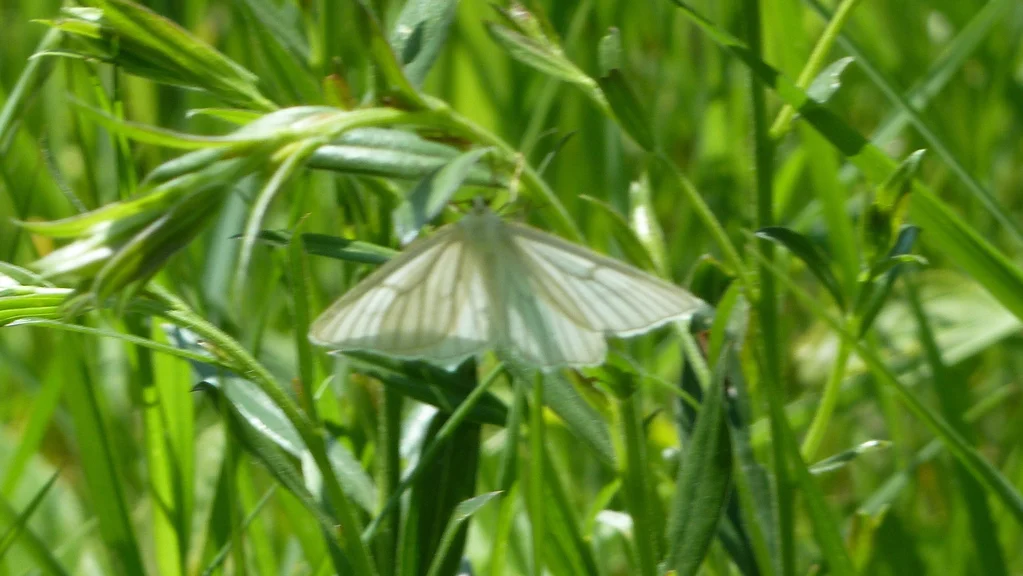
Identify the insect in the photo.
Siona lineata
